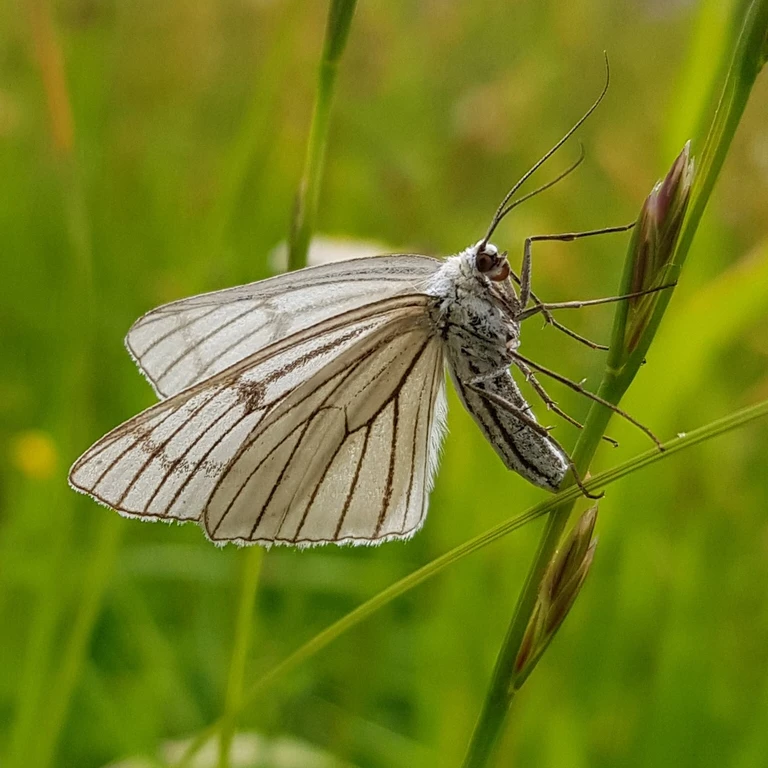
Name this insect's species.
Siona lineata
